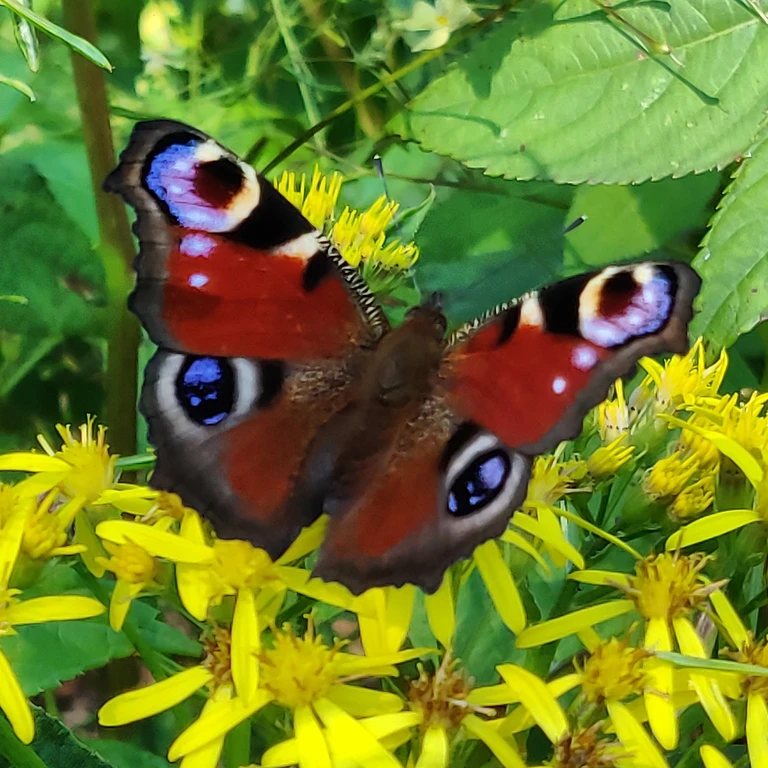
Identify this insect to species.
Aglais io
